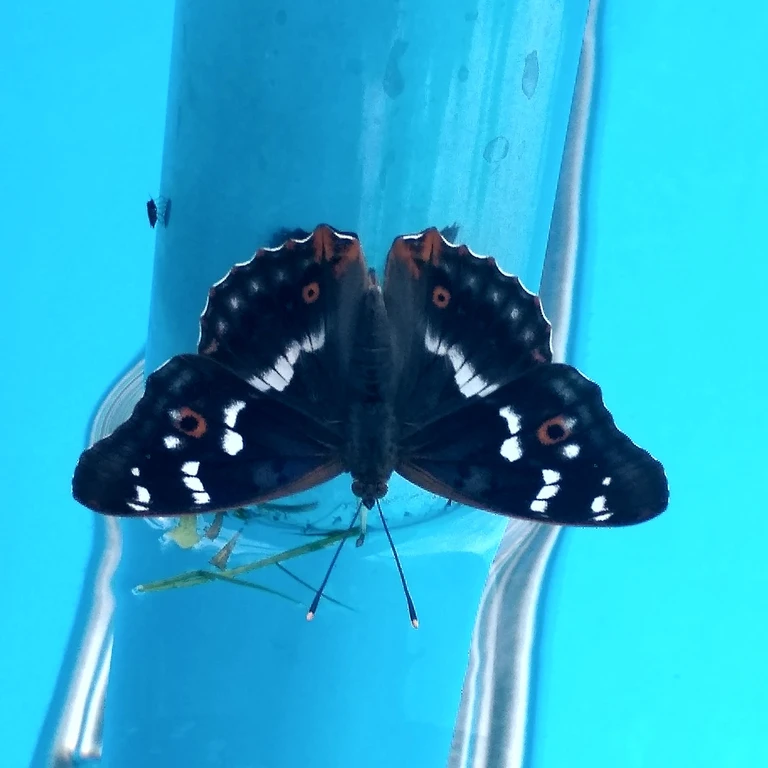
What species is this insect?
Apatura ilia
